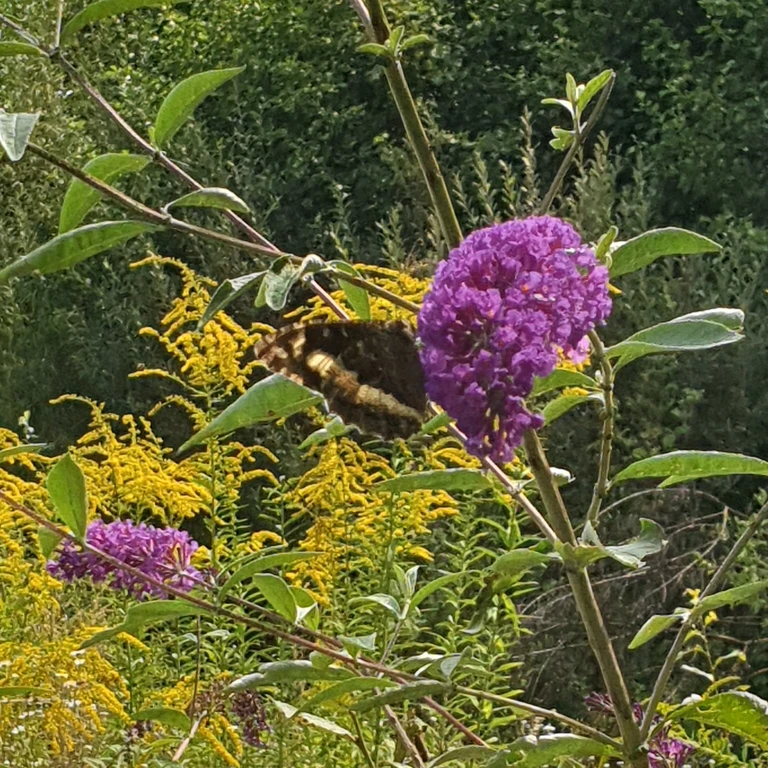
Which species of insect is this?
Brintesia circe
